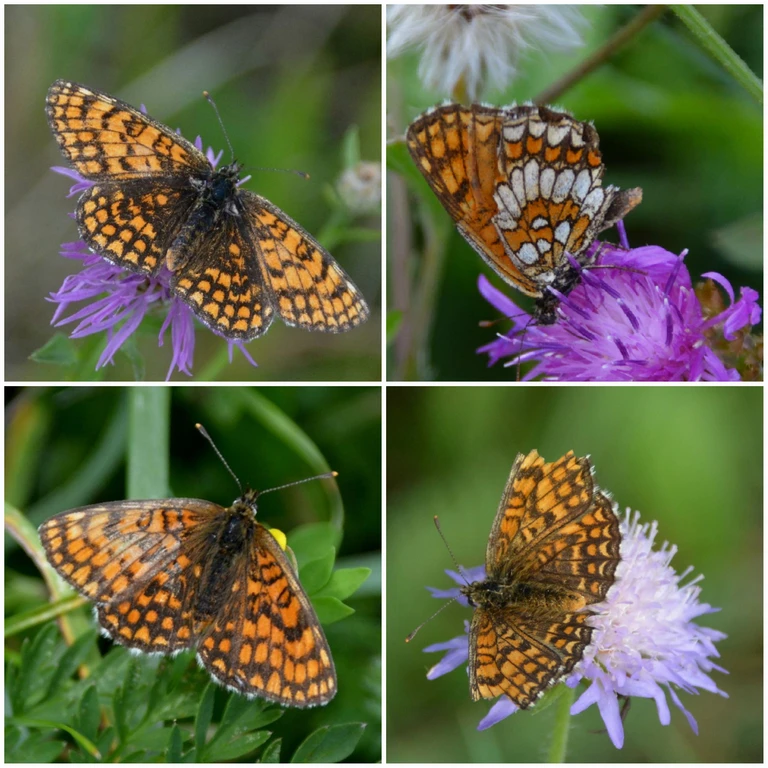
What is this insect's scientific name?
Melitaea athalia
